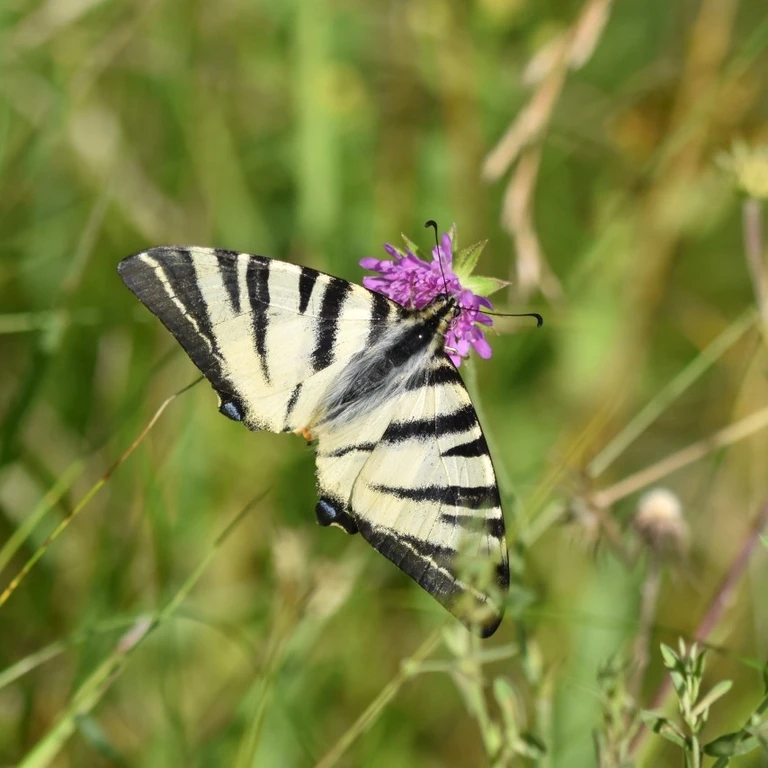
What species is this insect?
Iphiclides podalirius
